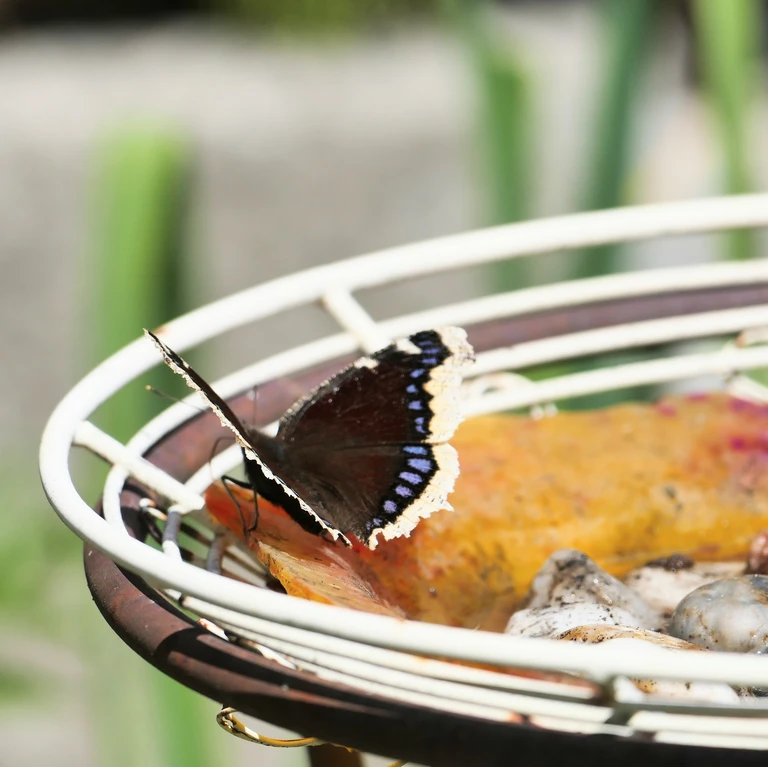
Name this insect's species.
Nymphalis antiopa
